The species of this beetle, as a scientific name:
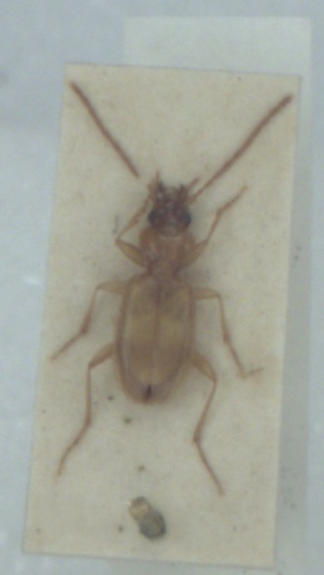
Blemus discus
